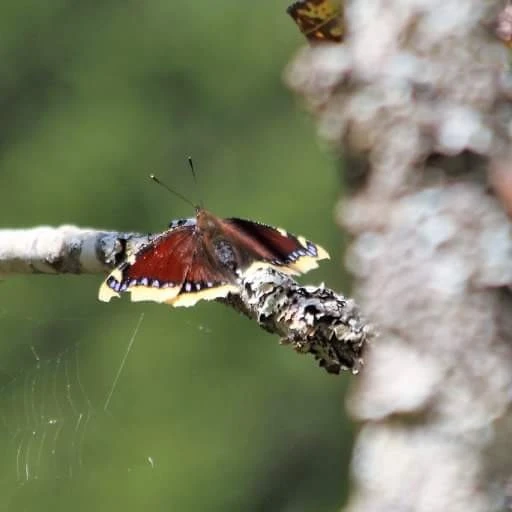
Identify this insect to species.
Nymphalis antiopa
